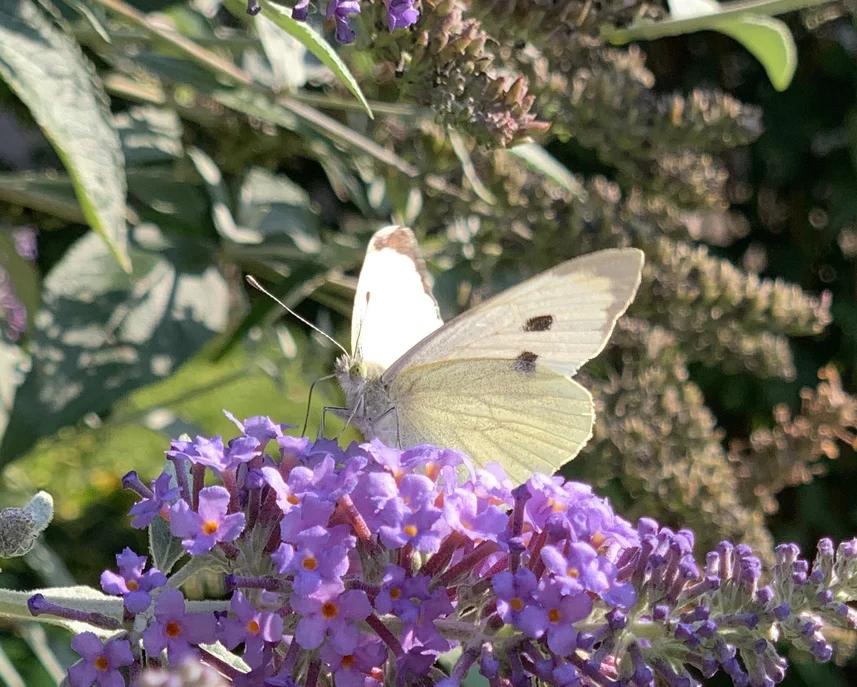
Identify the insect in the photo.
Pieris brassicae
